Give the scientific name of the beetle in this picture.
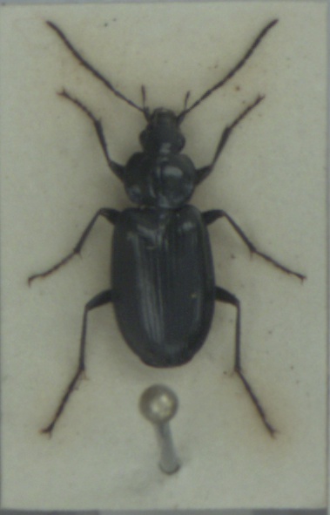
Agonum emarginatum
